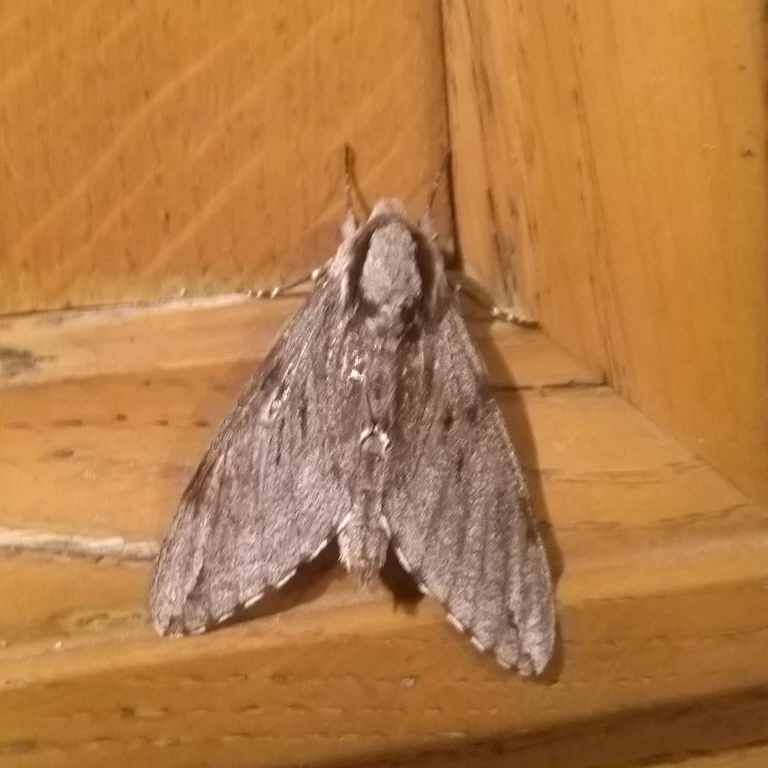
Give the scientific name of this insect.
Sphinx pinastri
